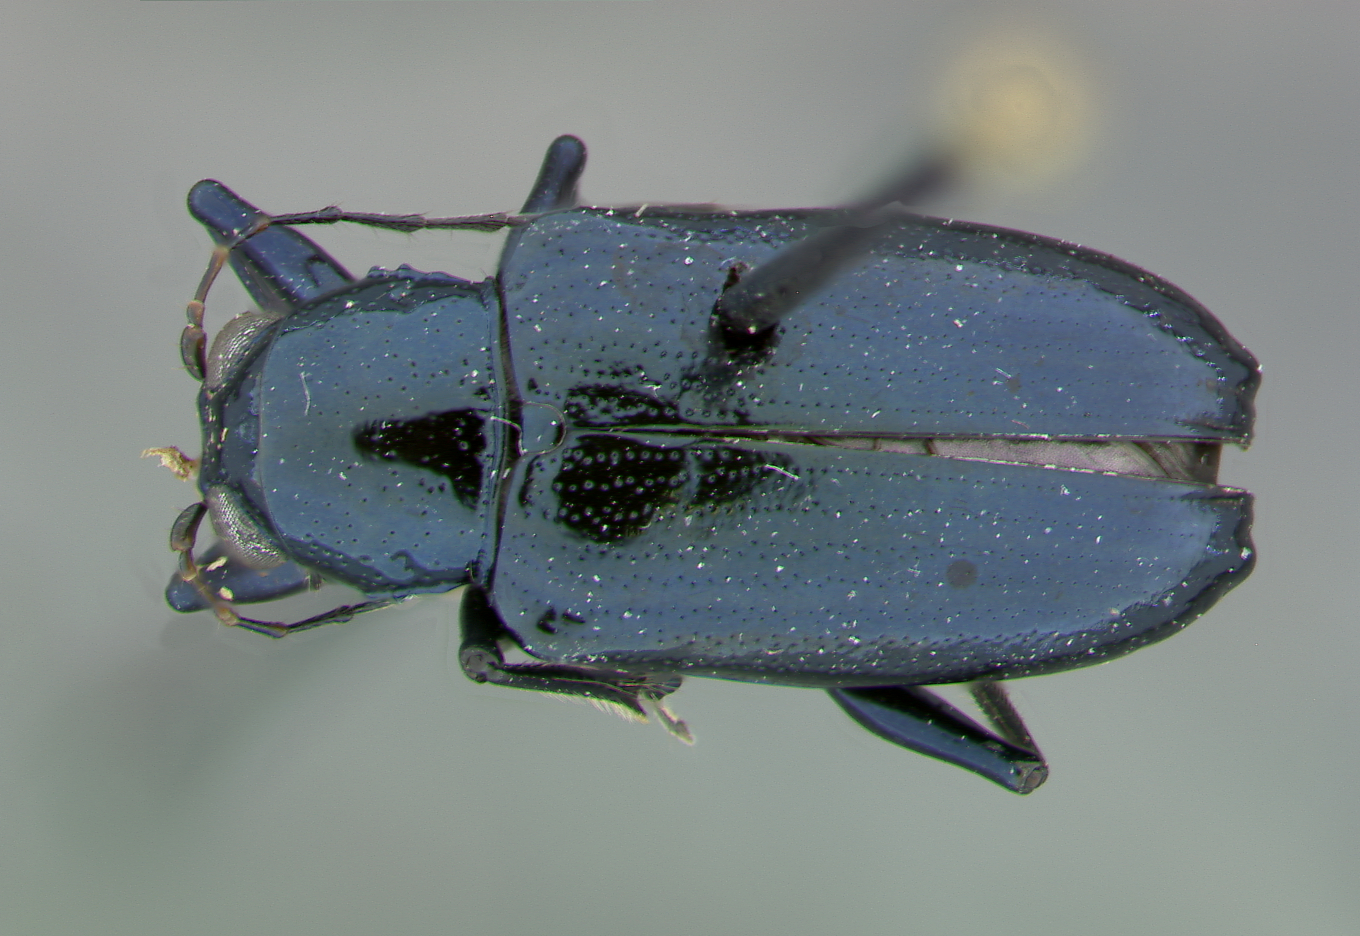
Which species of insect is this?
Prionodera nila
